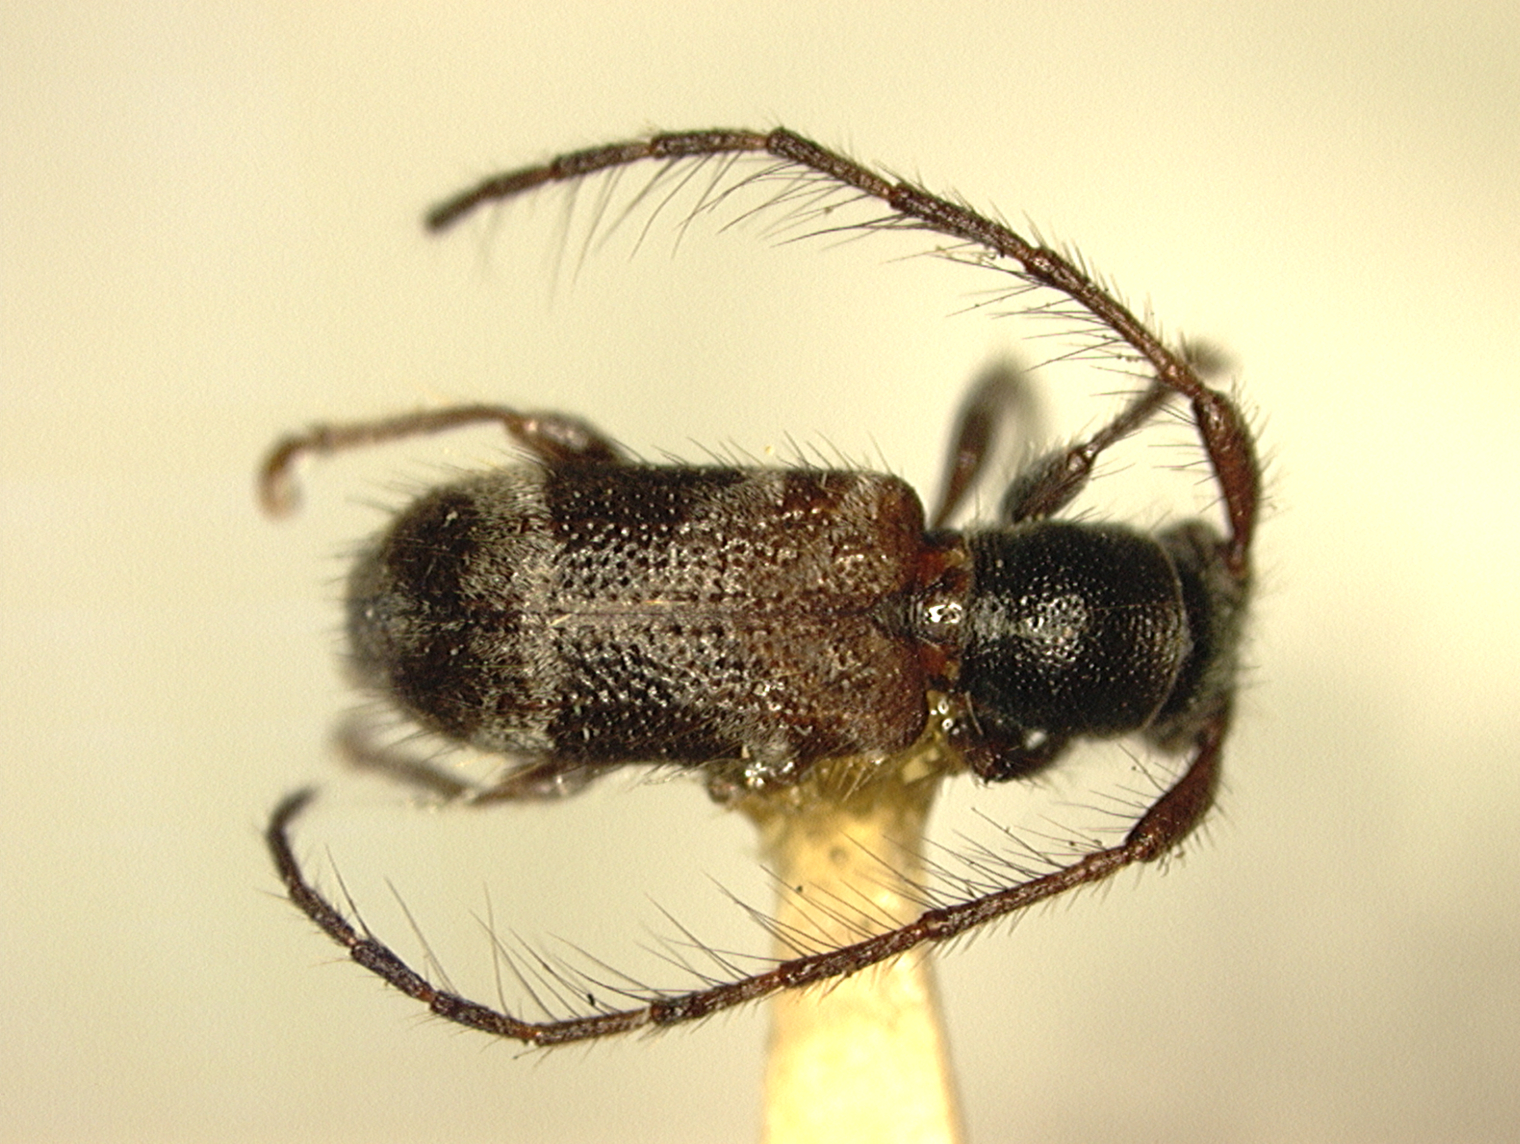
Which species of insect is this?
Enispia setosa
